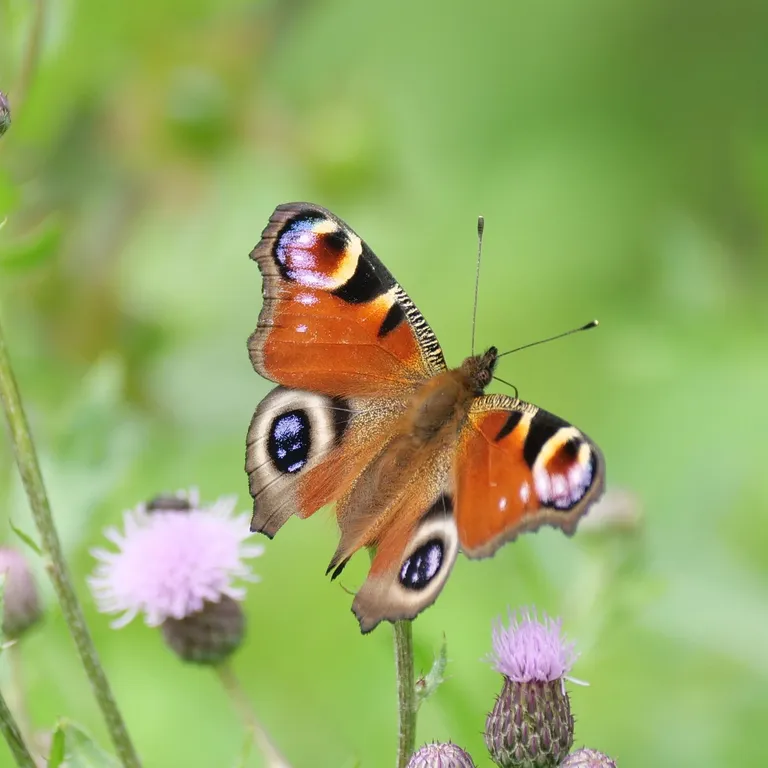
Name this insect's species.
Aglais io
